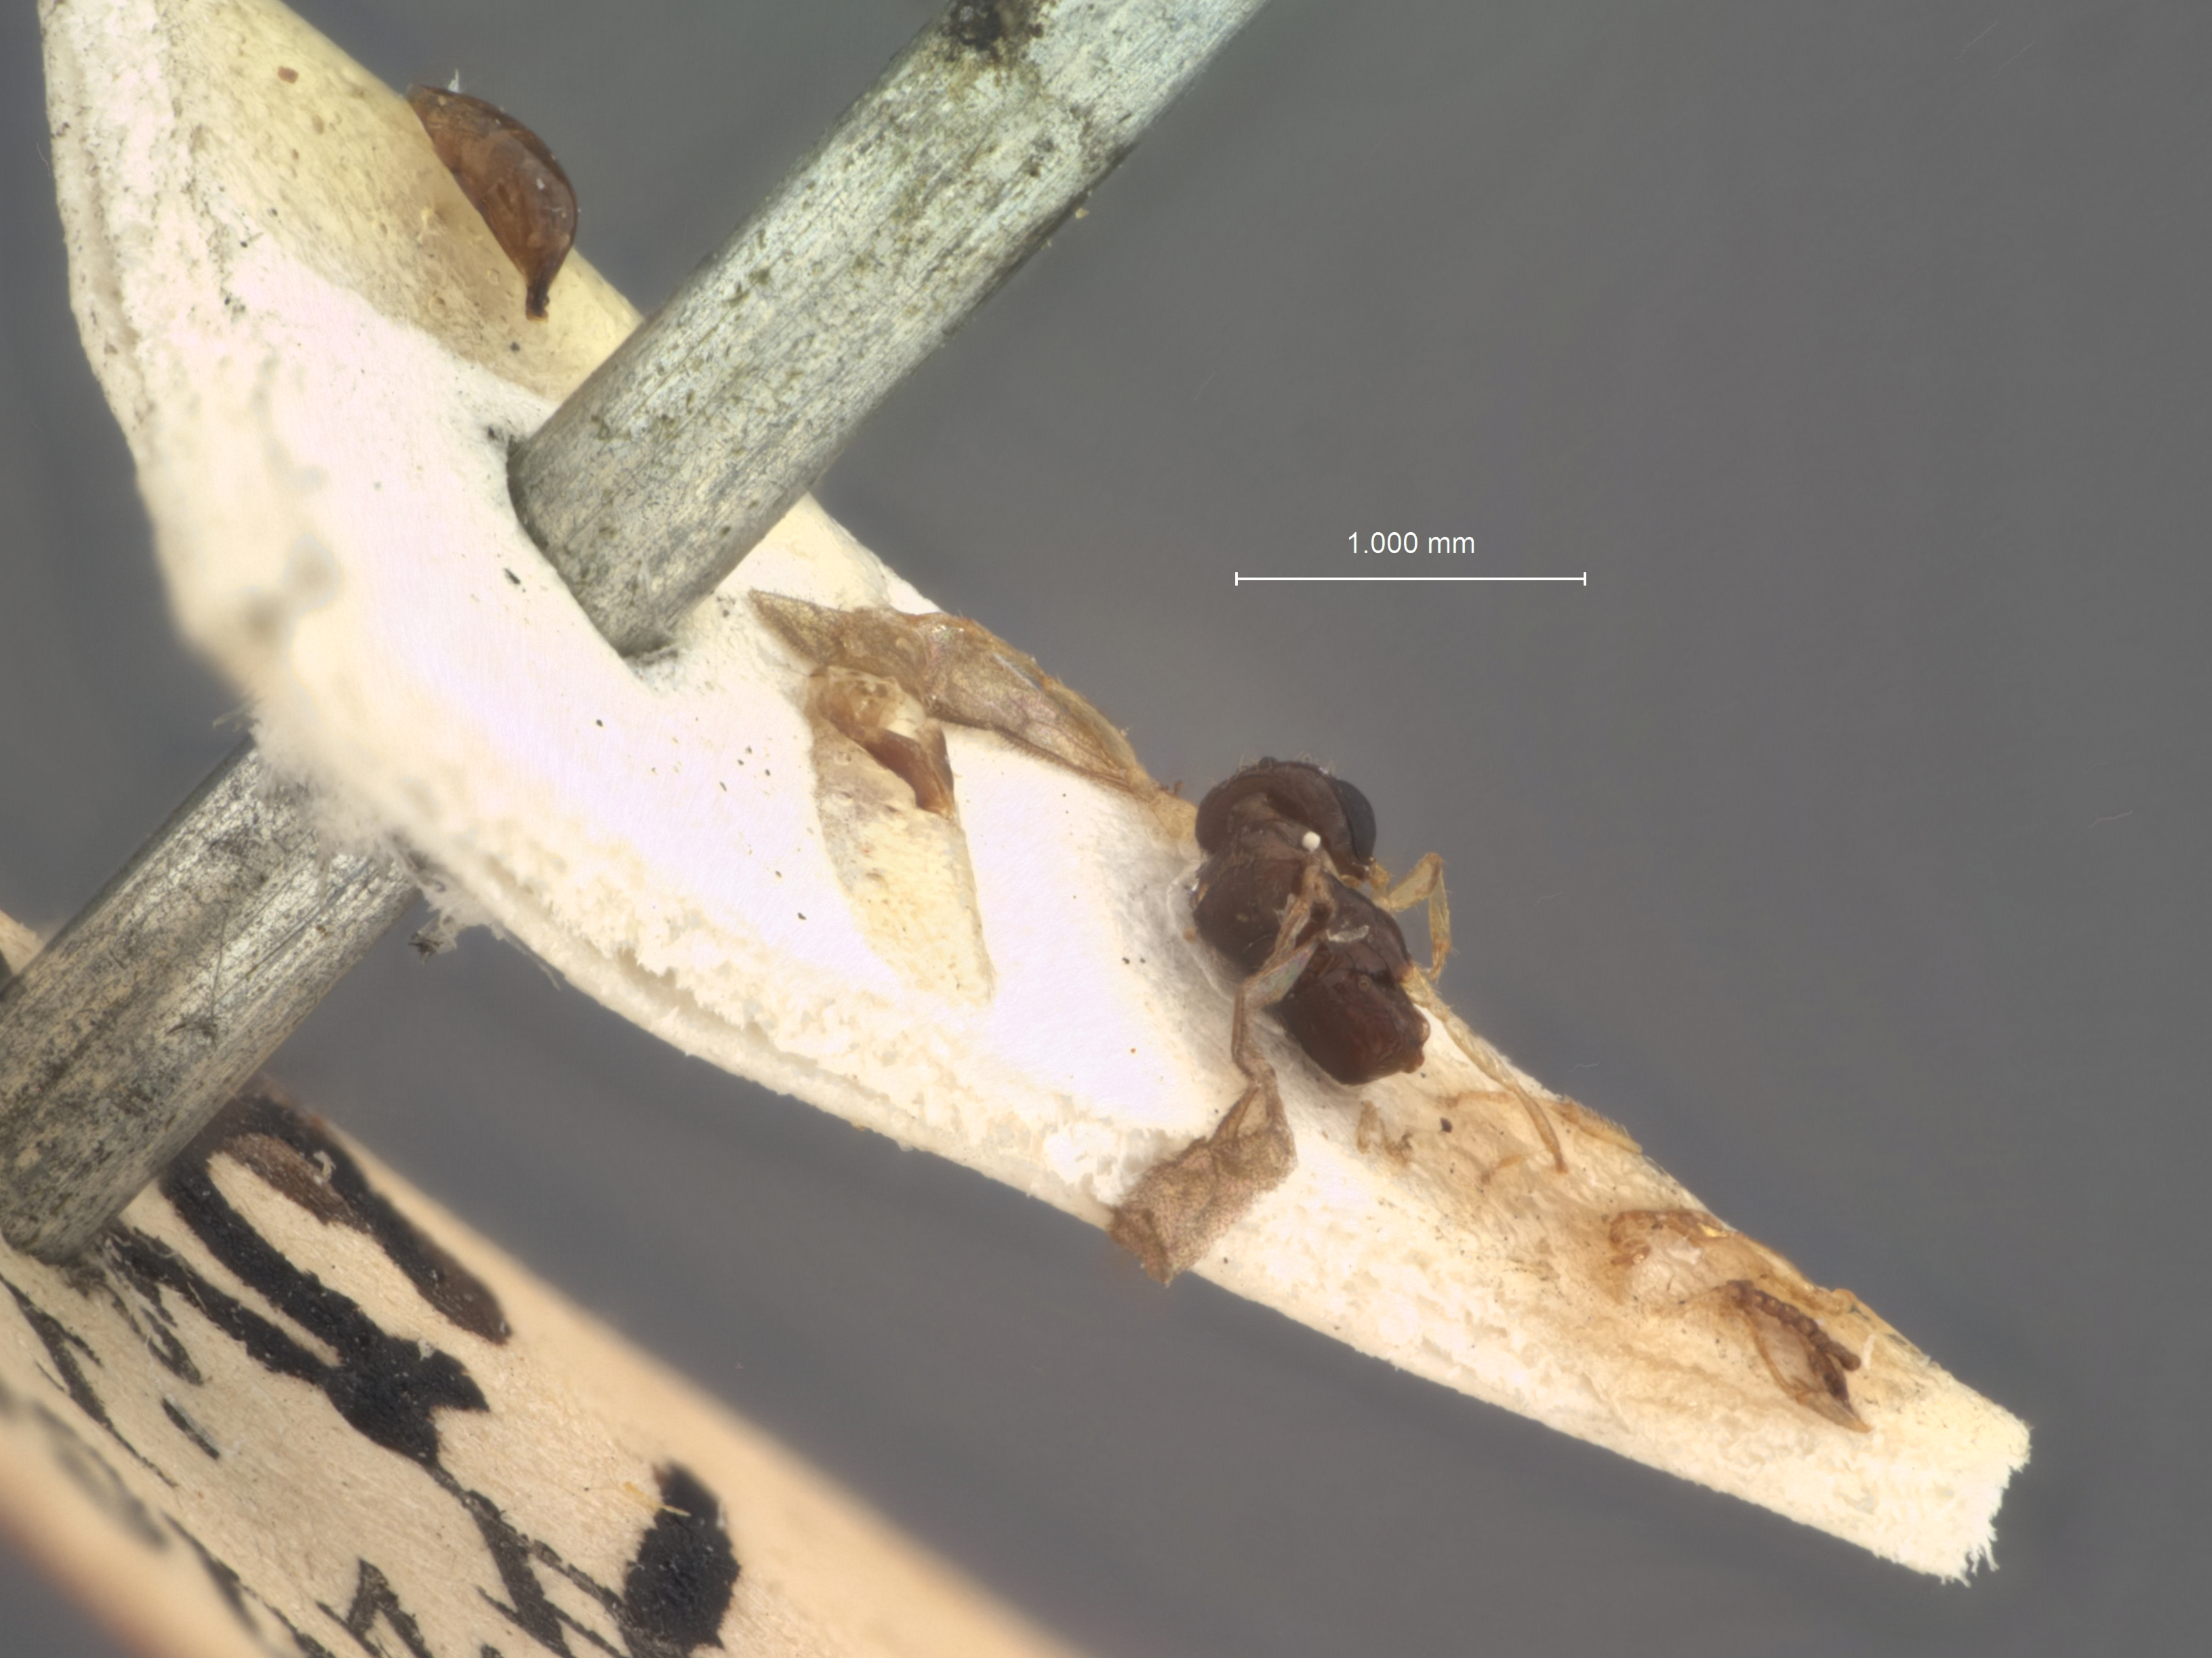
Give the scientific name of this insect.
Dissomphalus bisulcus
